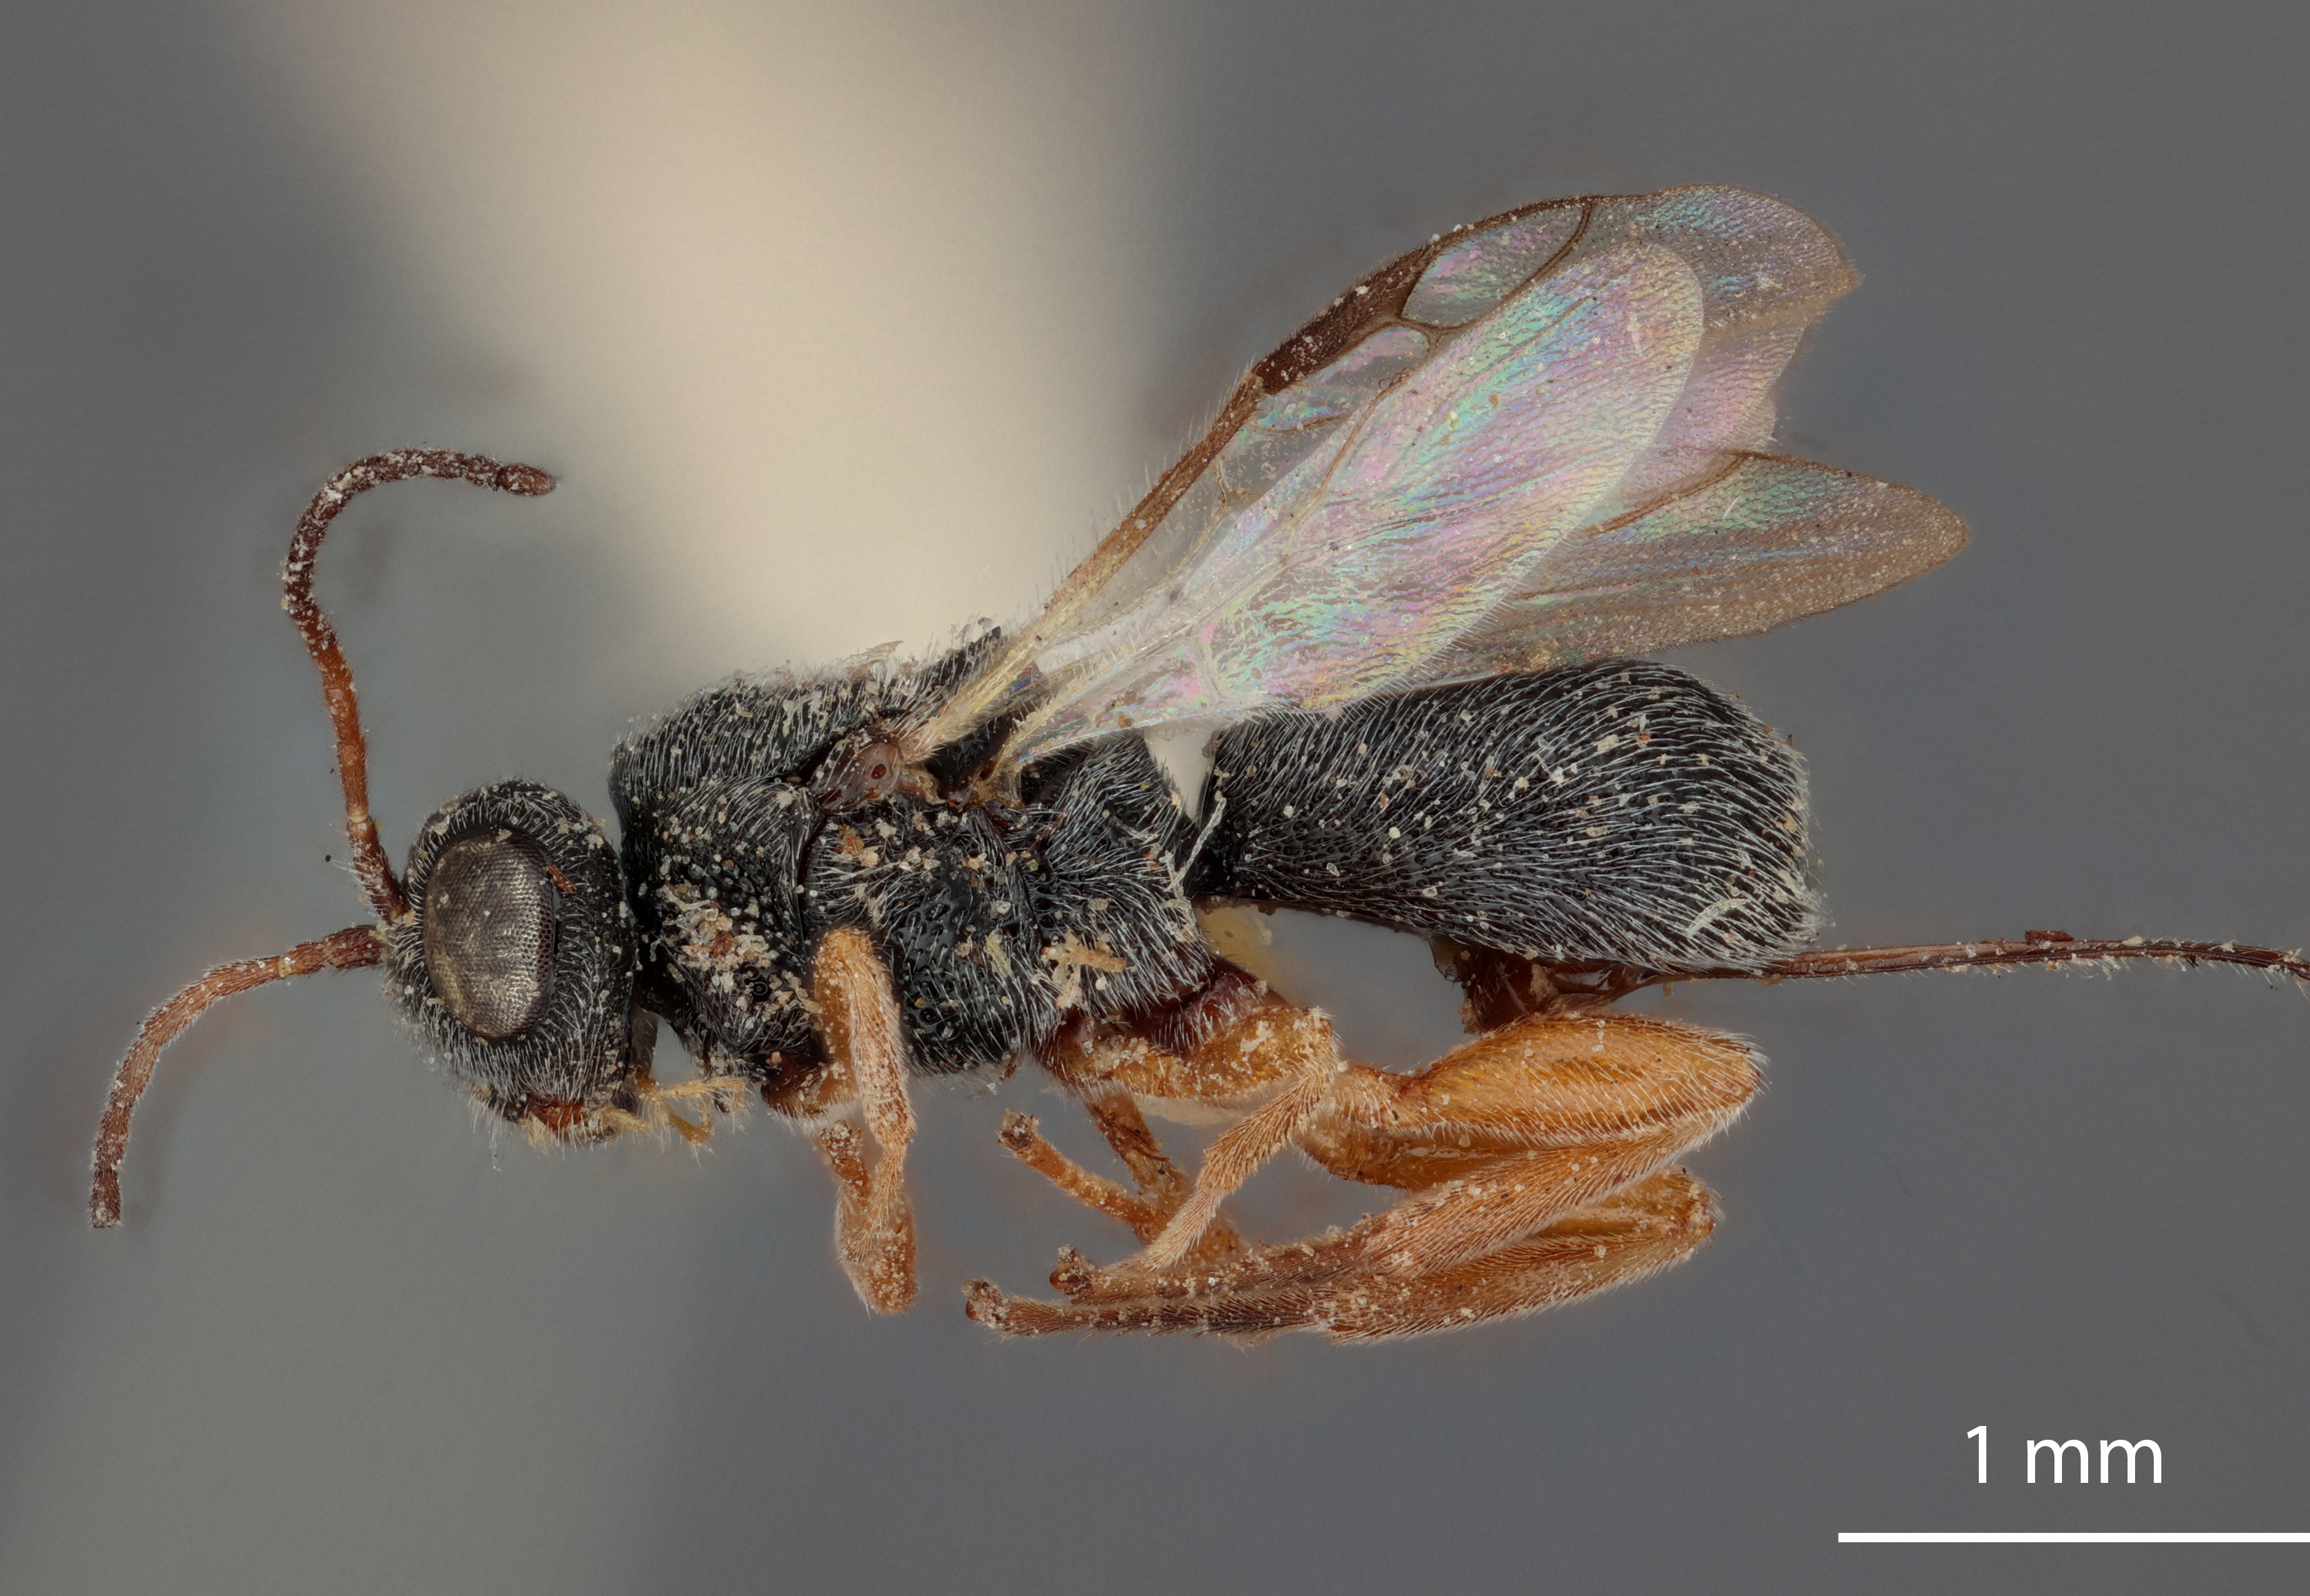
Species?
Urosigalphus arizonensis
